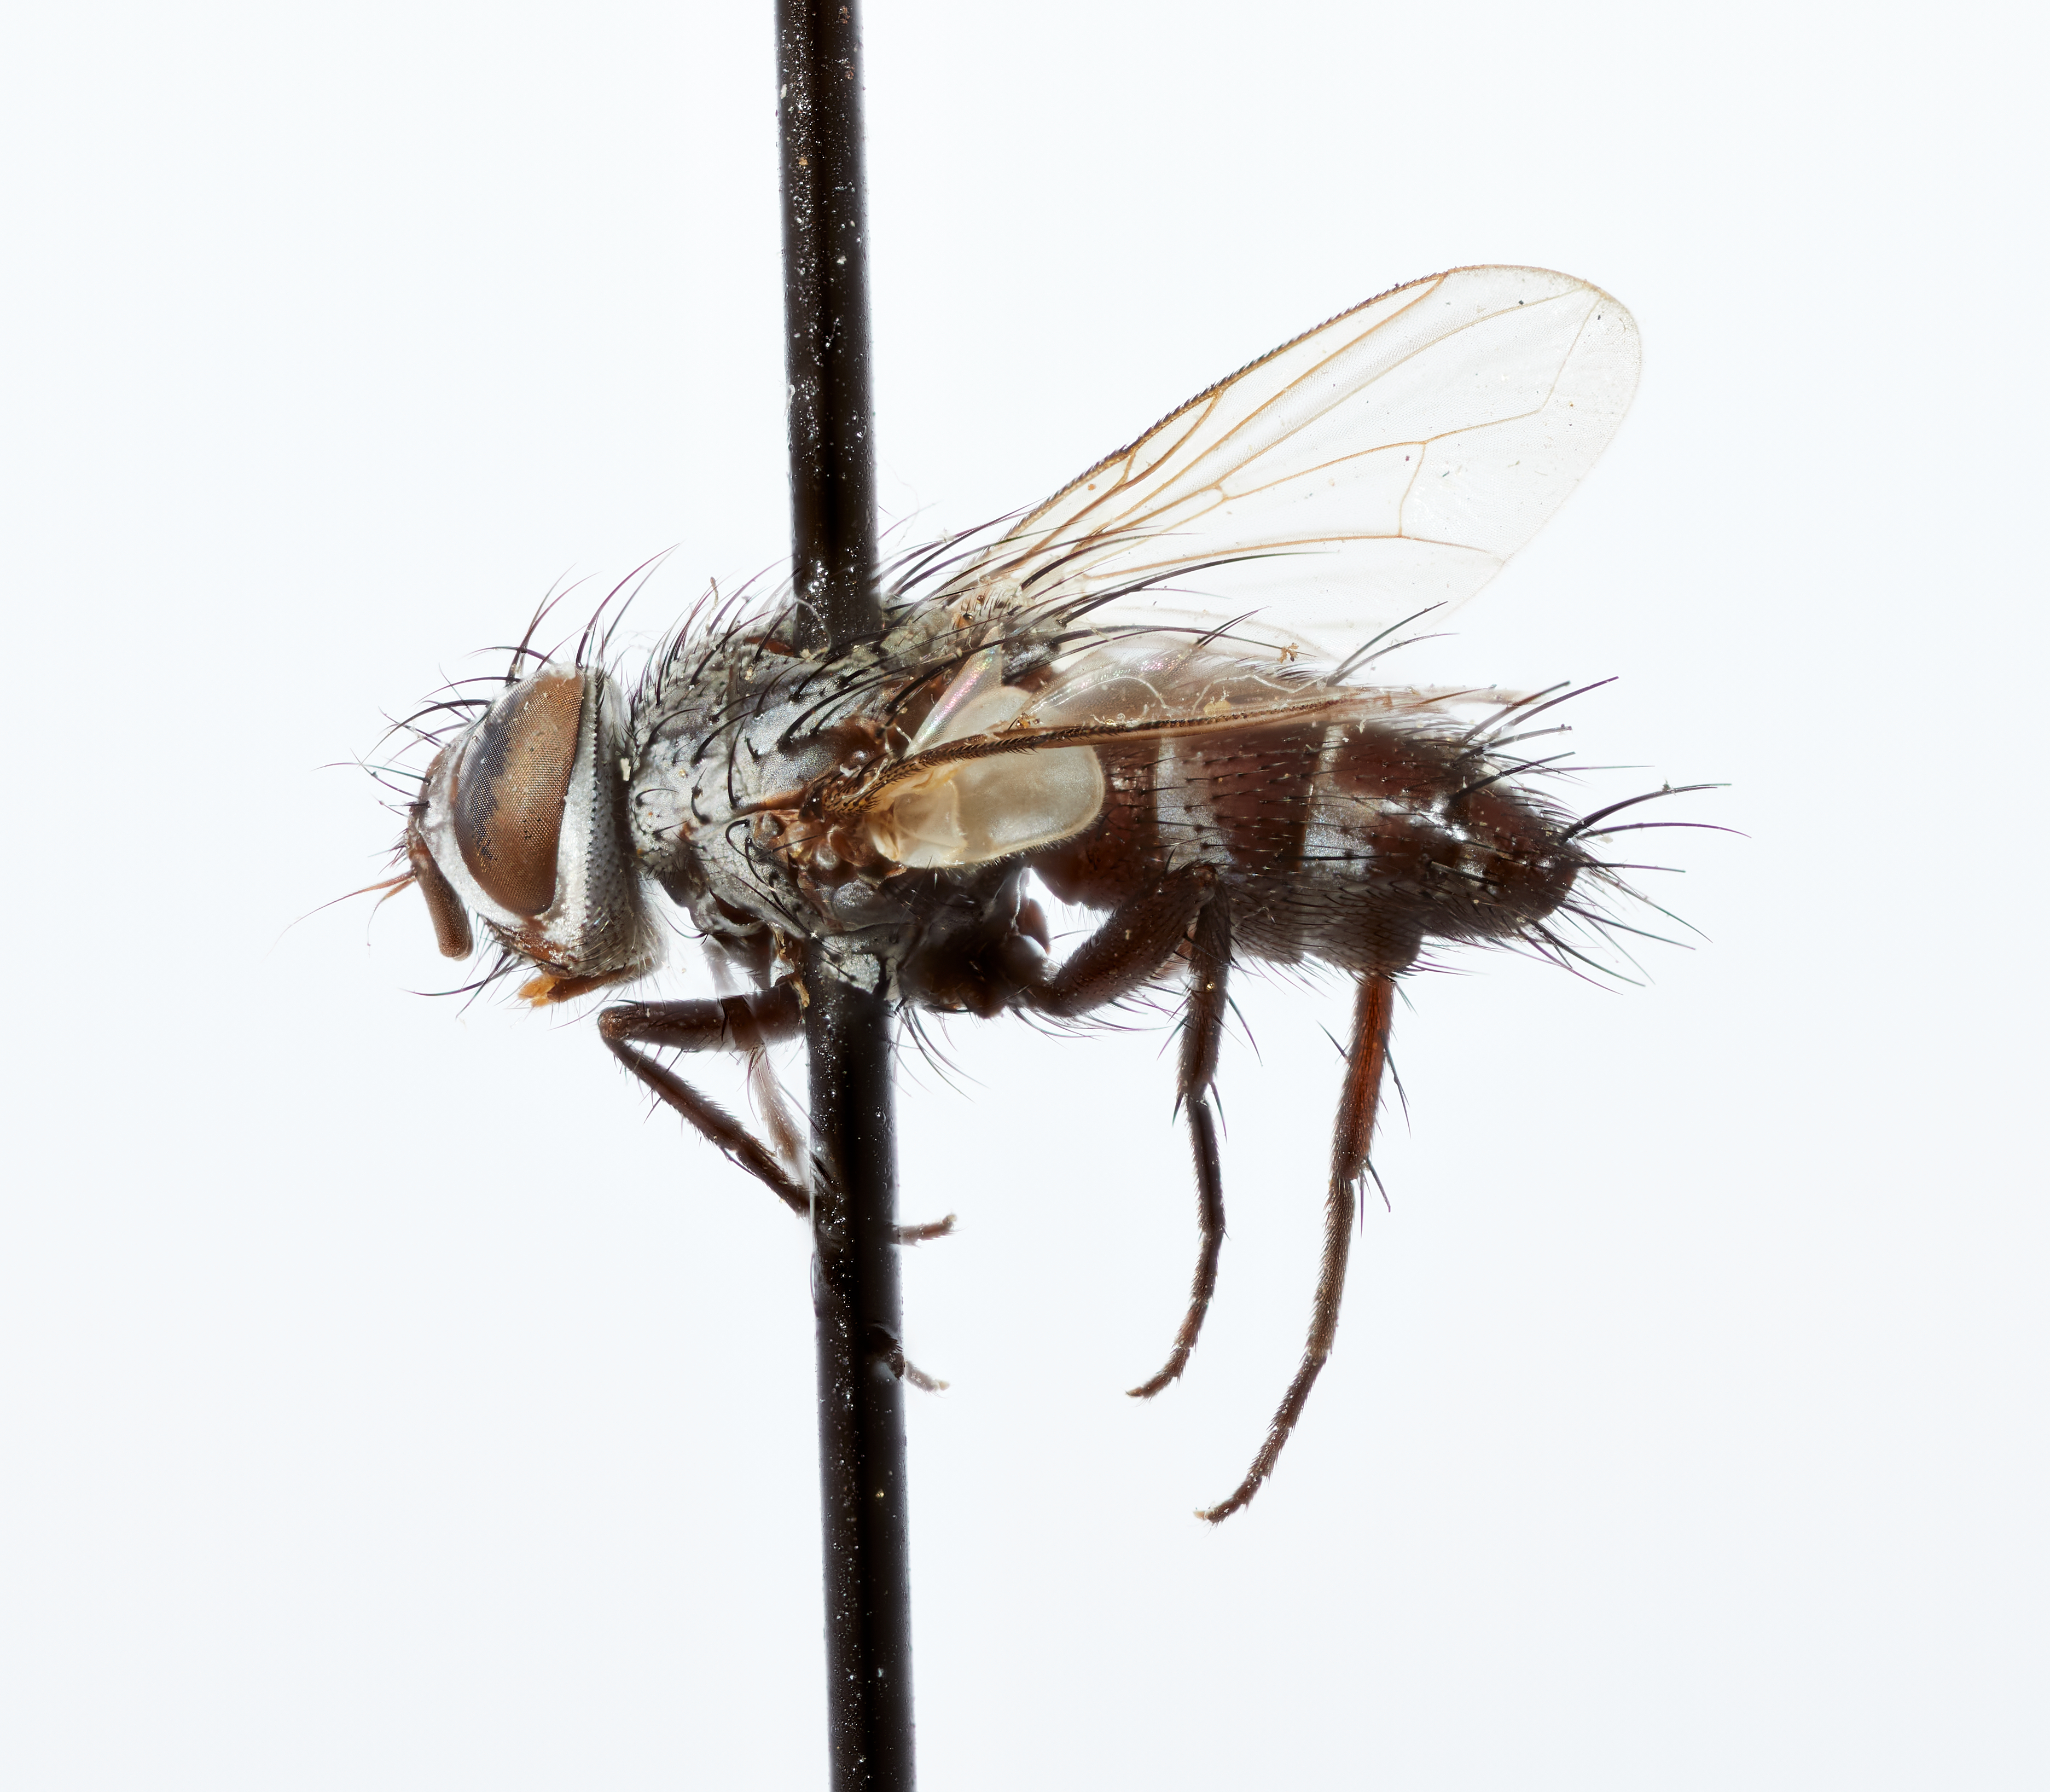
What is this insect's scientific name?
Schizocerophaga leibyi
